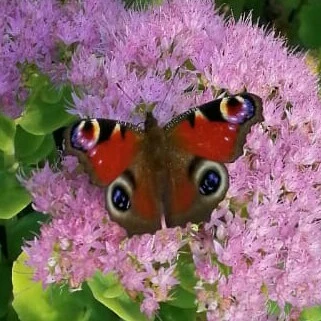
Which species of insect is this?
Aglais io
